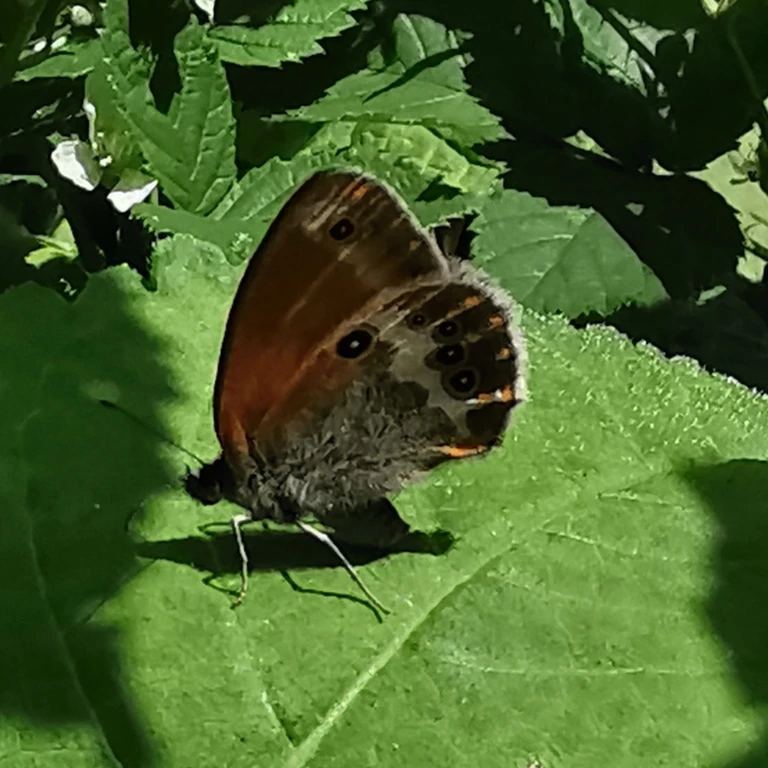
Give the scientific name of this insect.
Coenonympha arcania
